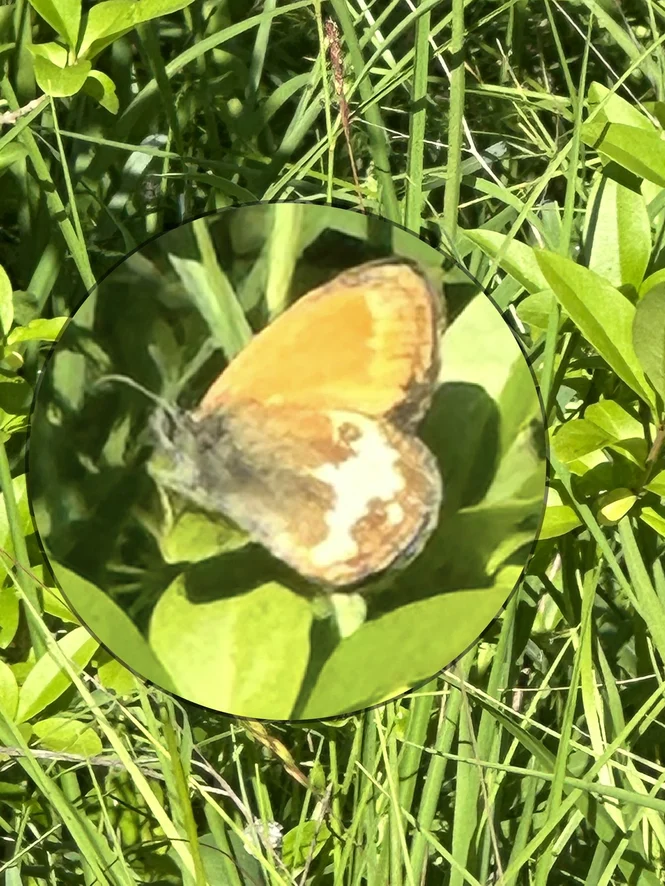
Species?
Coenonympha arcania
